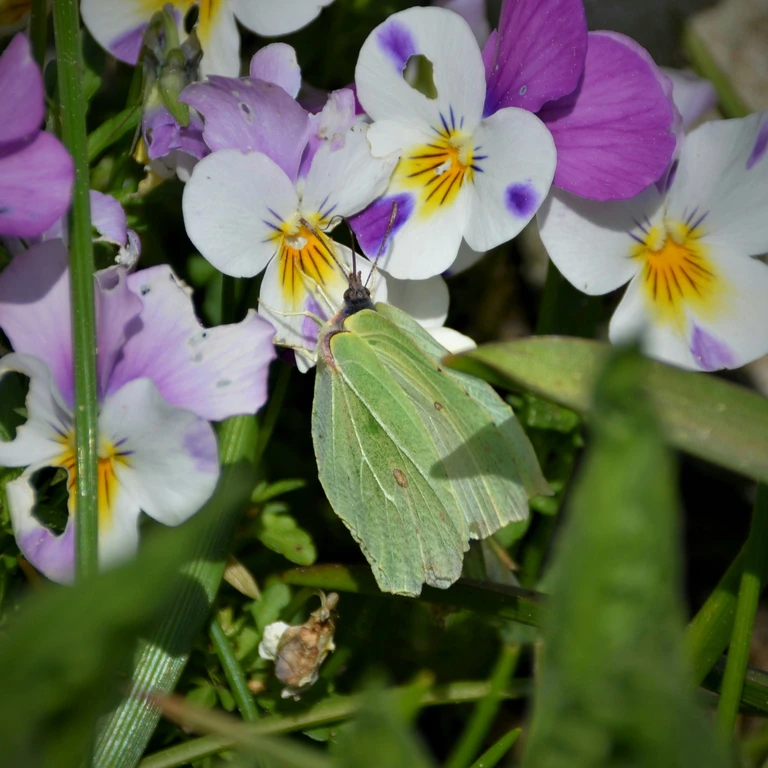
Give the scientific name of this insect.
Gonepteryx rhamni
